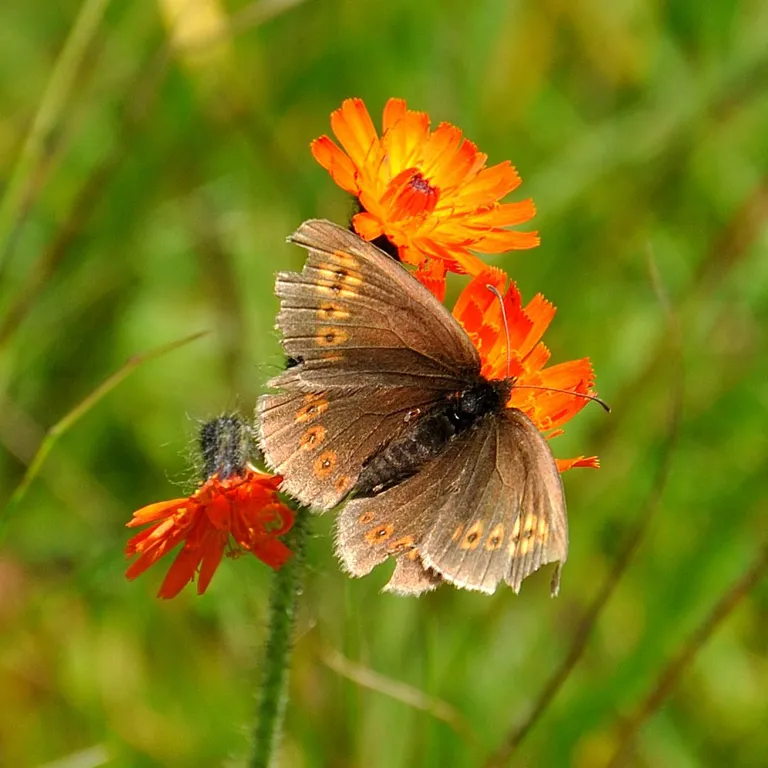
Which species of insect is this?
Erebia alberganus
